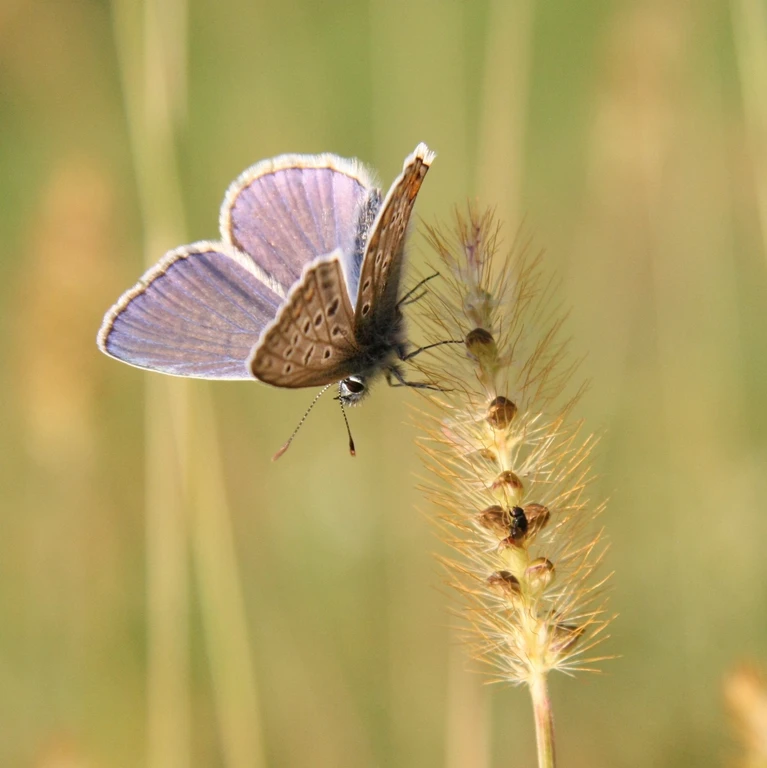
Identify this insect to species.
Polyommatus icarus
